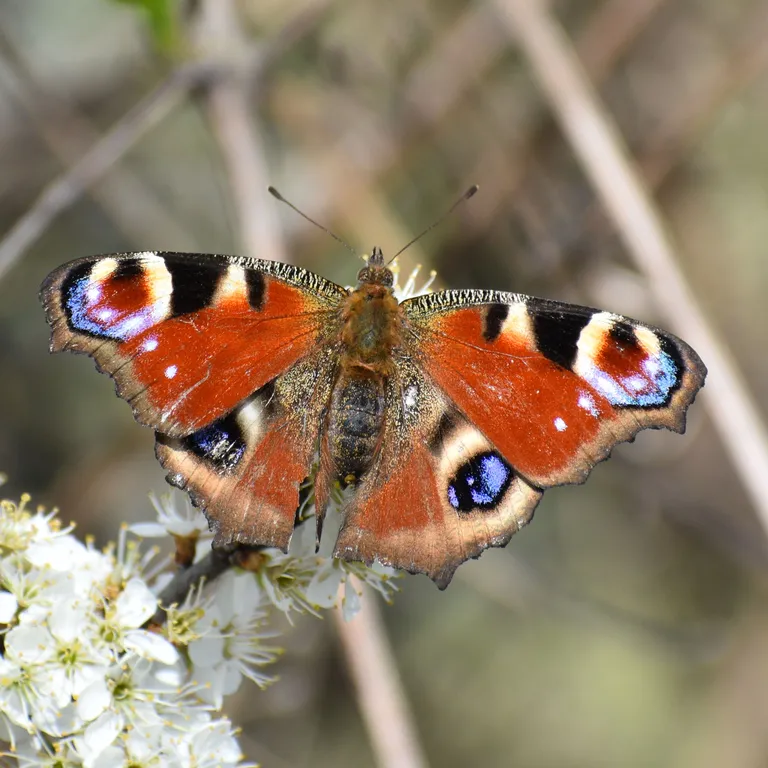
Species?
Aglais io
